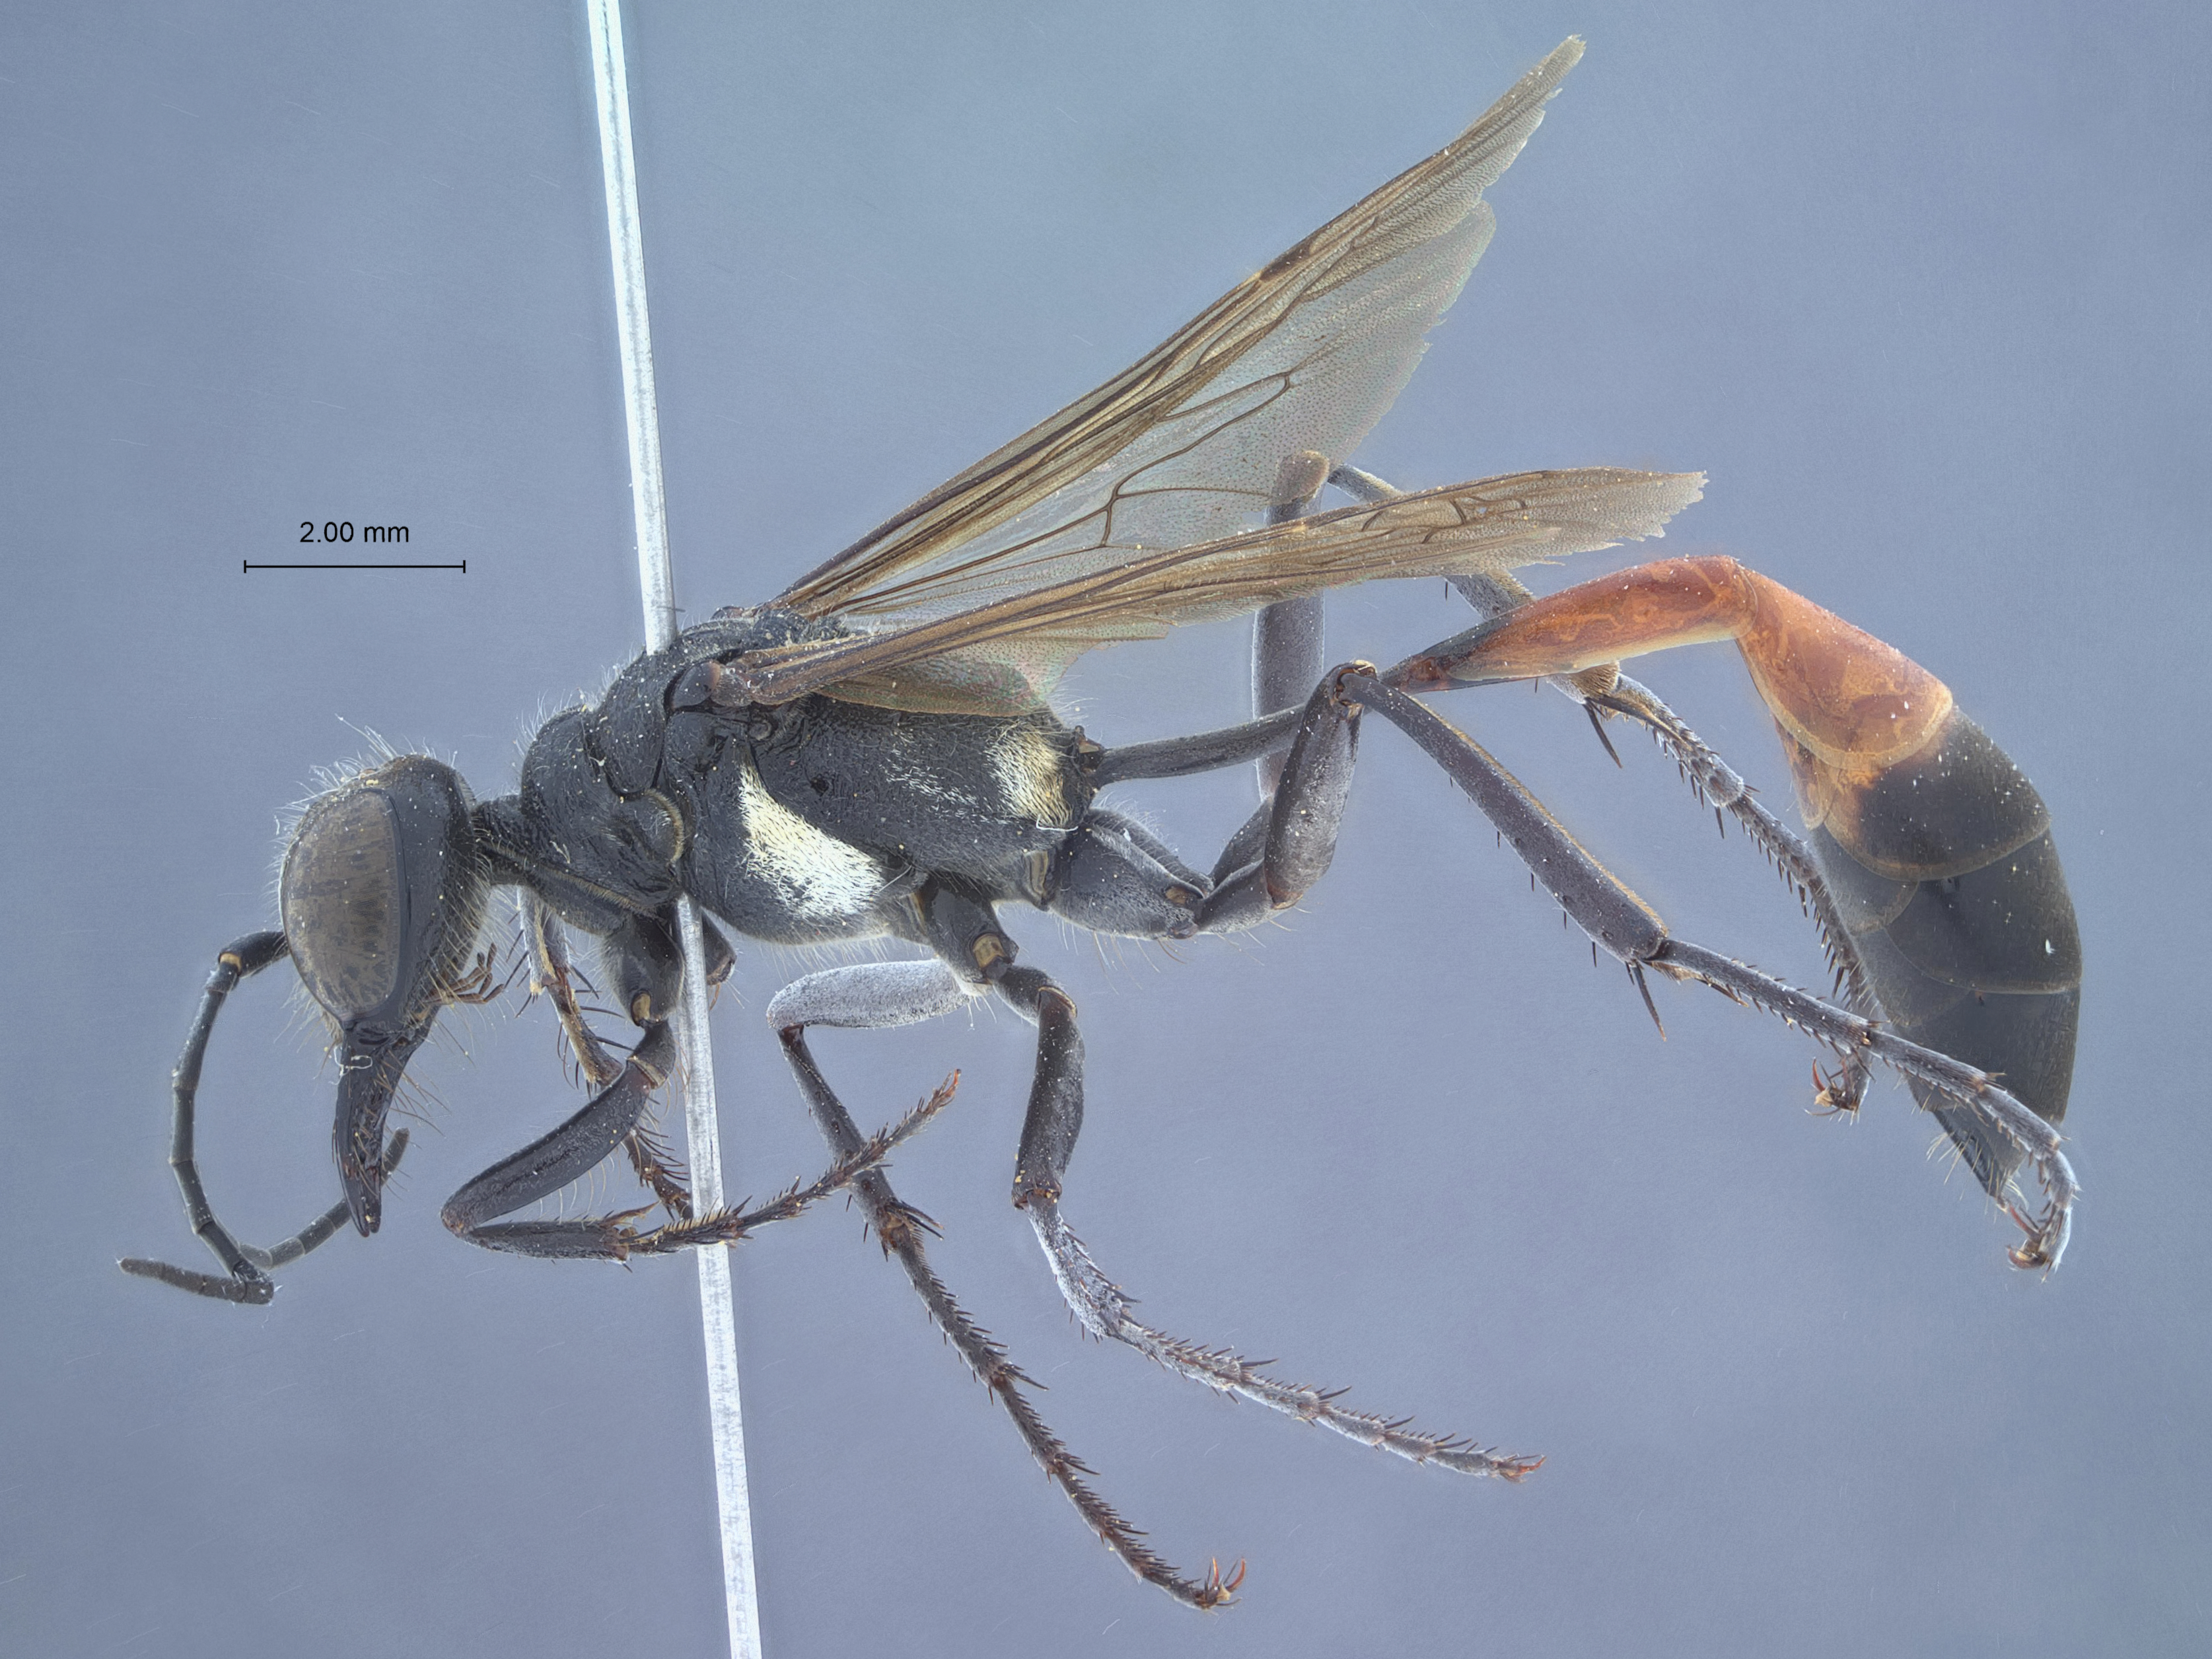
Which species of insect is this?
Ammophila sickmanni
